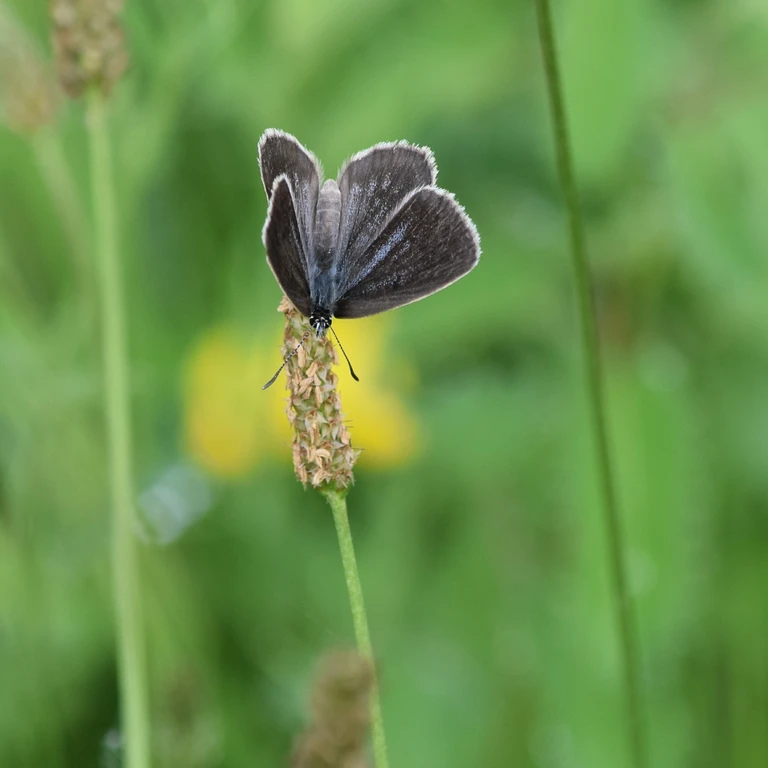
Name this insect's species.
Phengaris teleius
